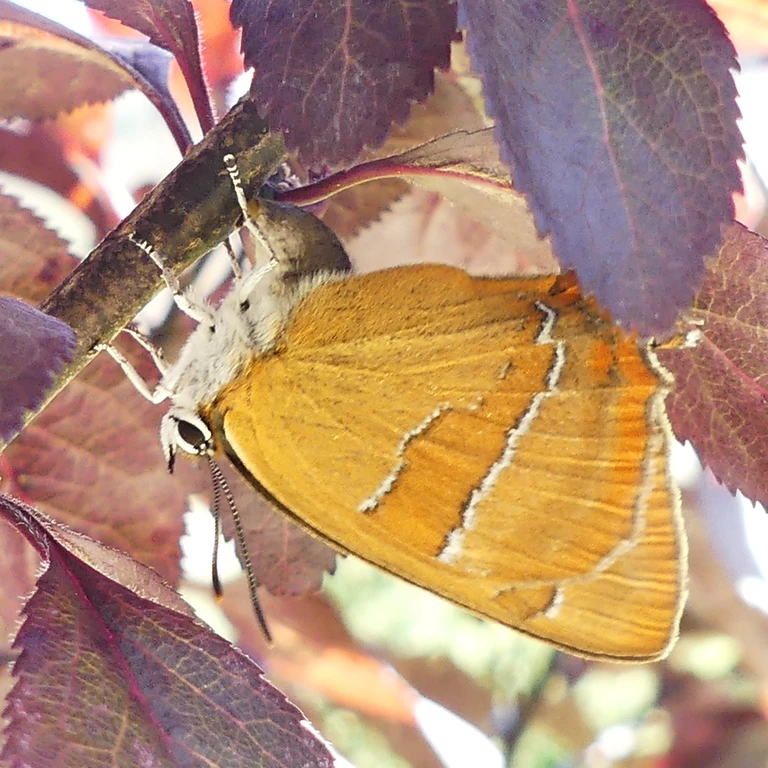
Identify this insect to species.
Thecla betulae
